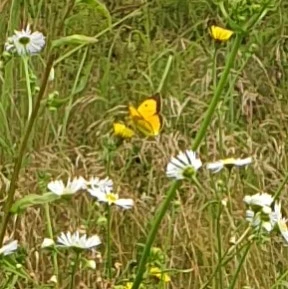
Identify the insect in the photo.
Colias croceus
